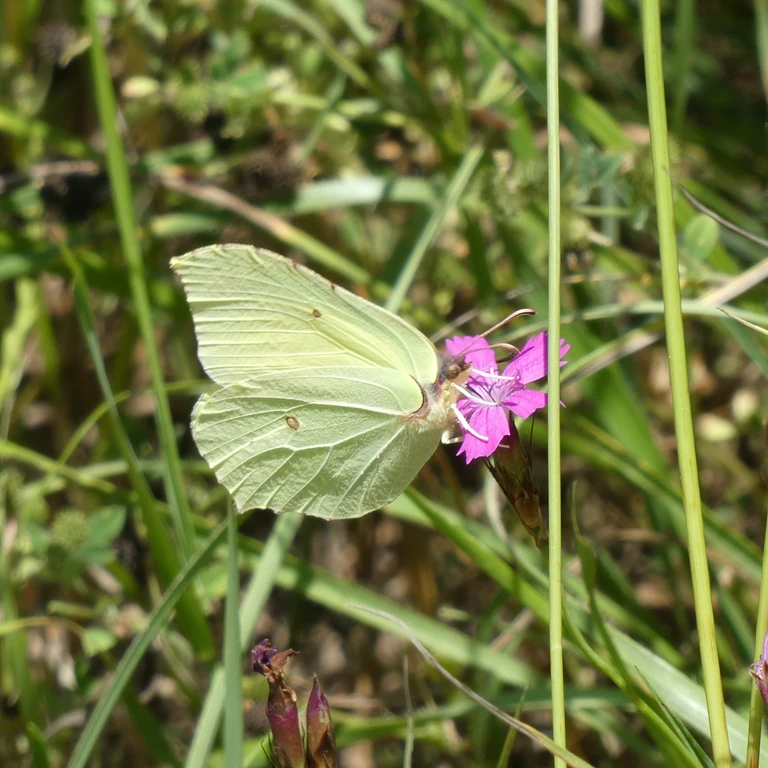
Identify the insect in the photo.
Gonepteryx rhamni
